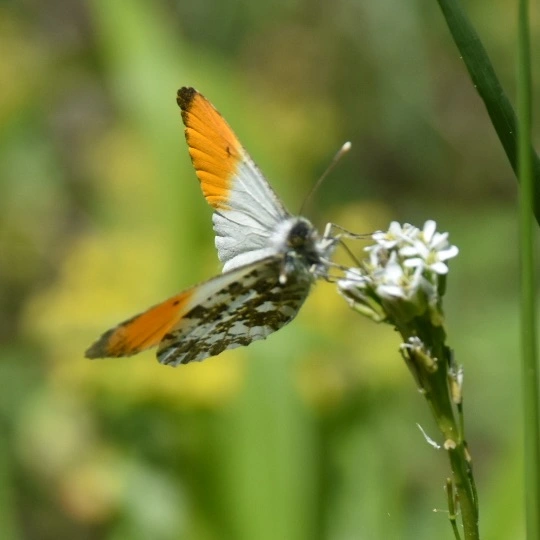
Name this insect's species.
Anthocharis cardamines
